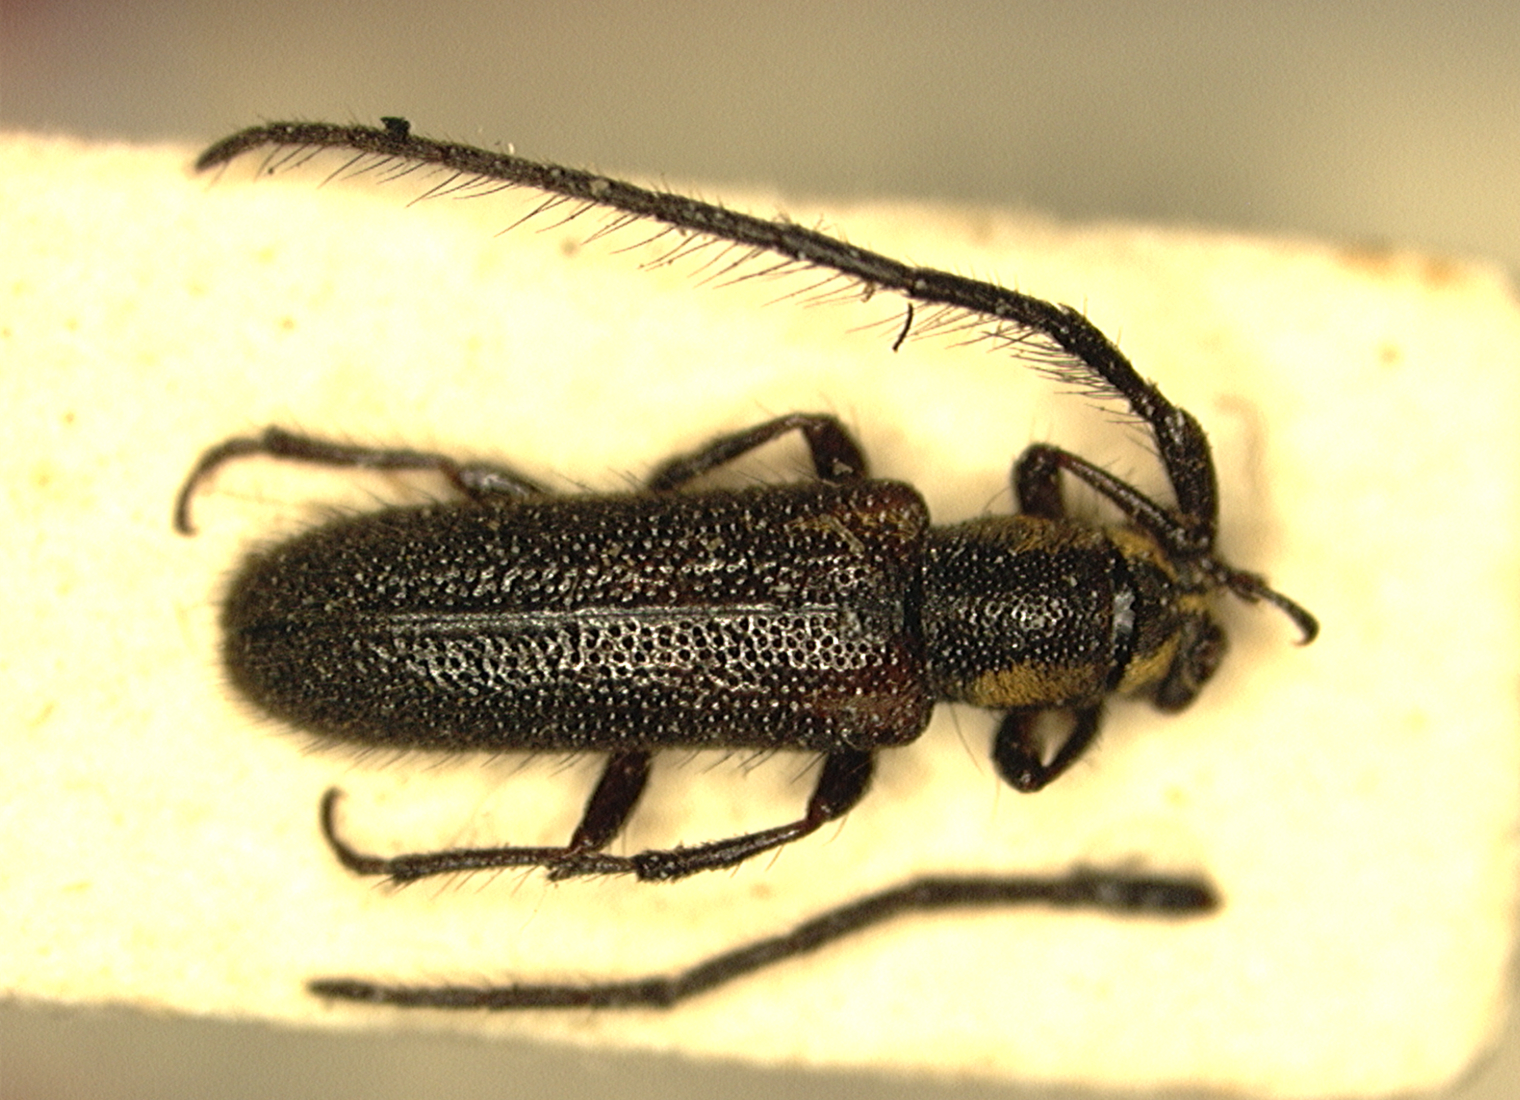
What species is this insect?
Amphicnaeia crustuloides
